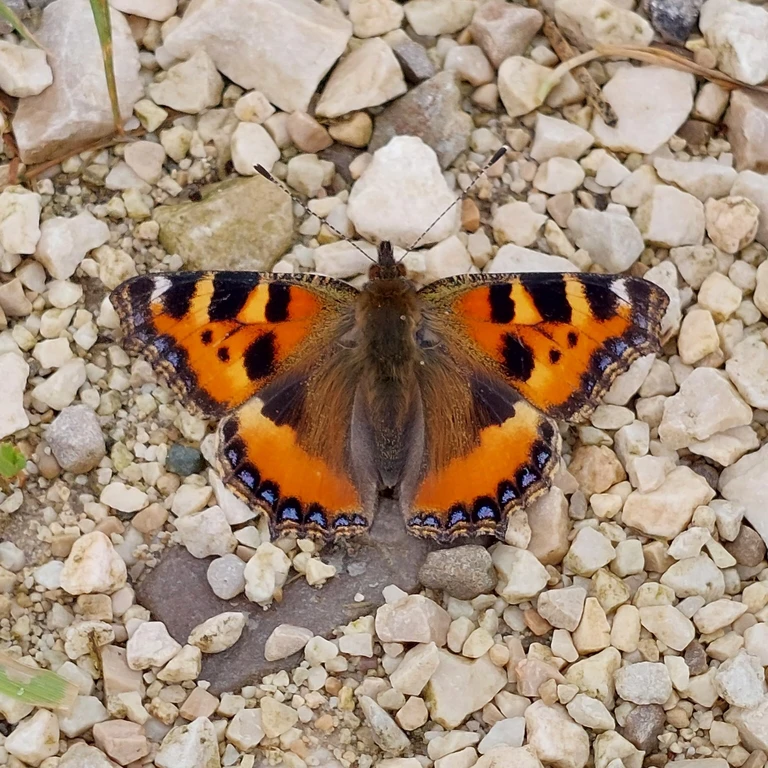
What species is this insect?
Aglais urticae
